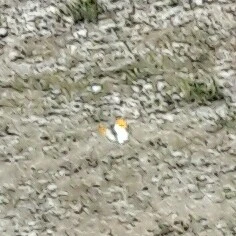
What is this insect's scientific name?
Anthocharis cardamines
